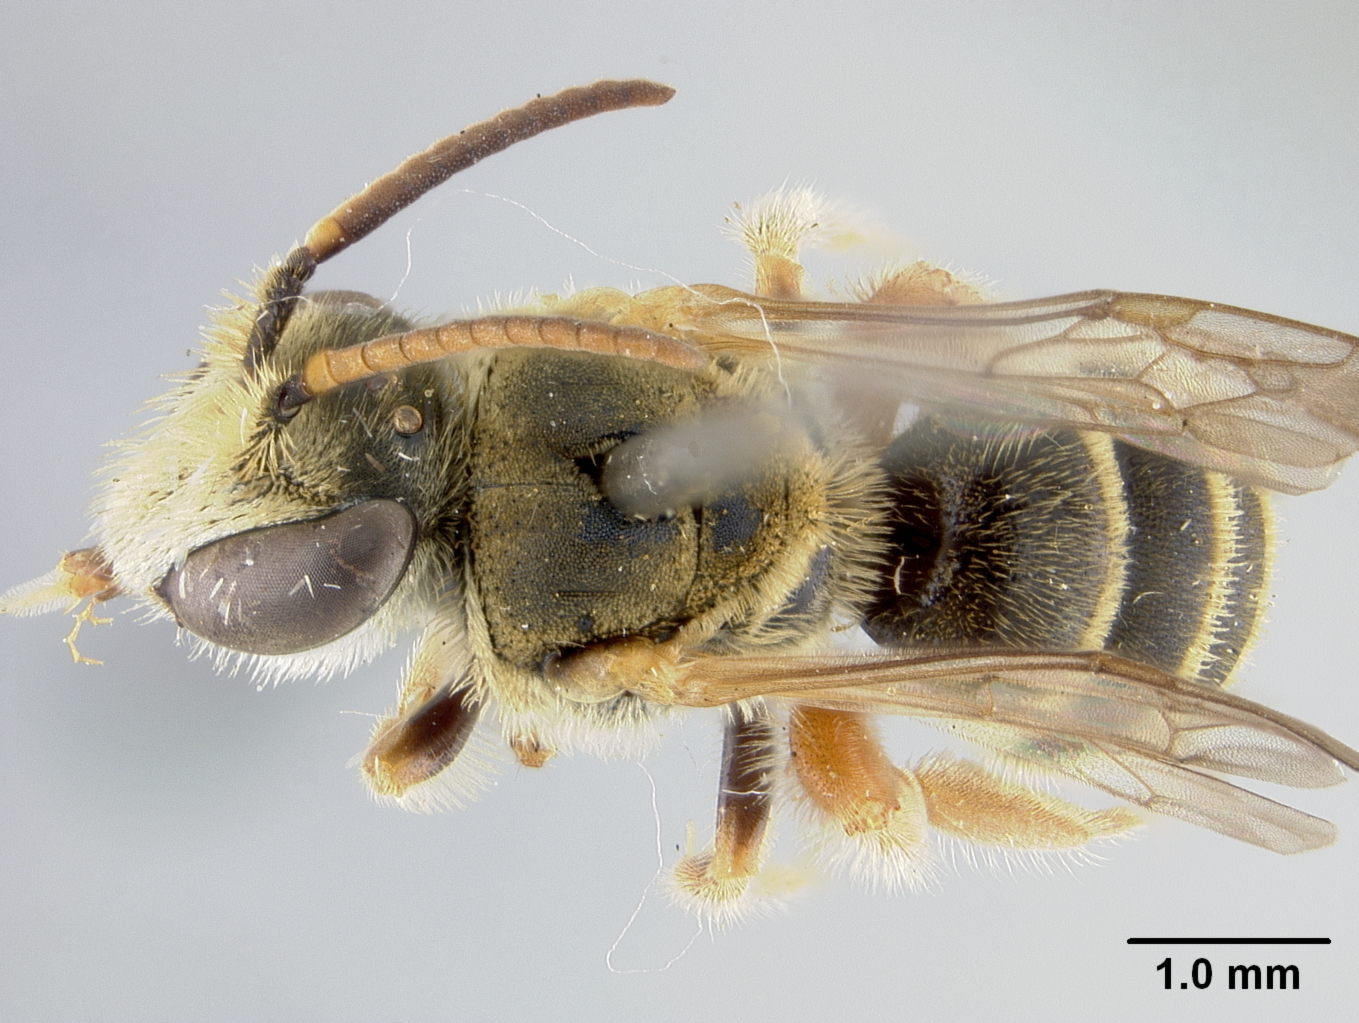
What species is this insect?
Nomia krombeini
